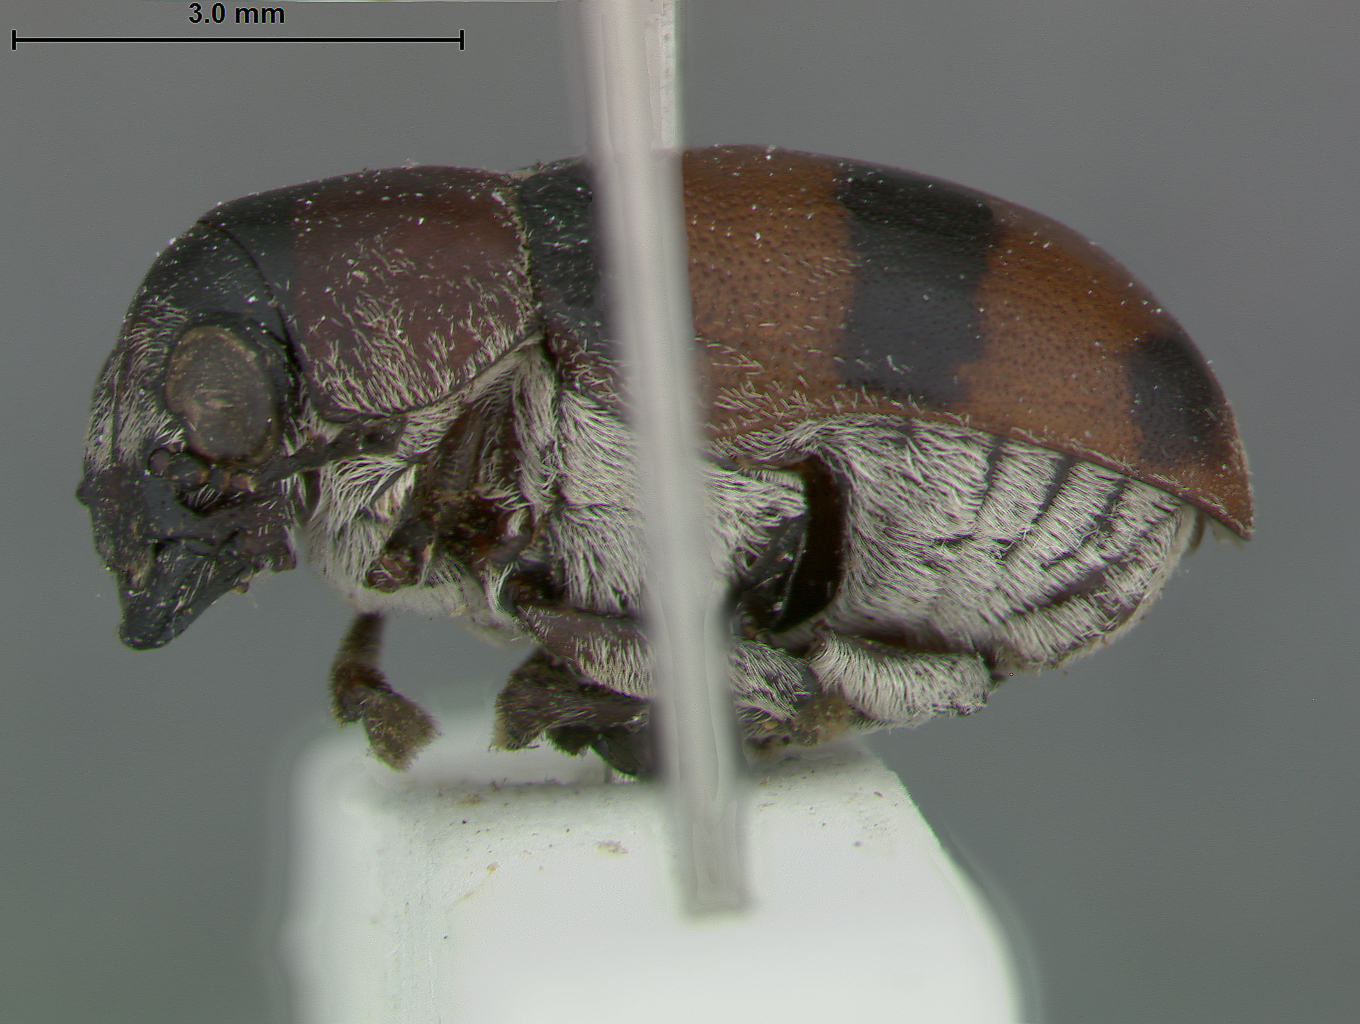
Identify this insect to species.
Minturnia gratiosa
